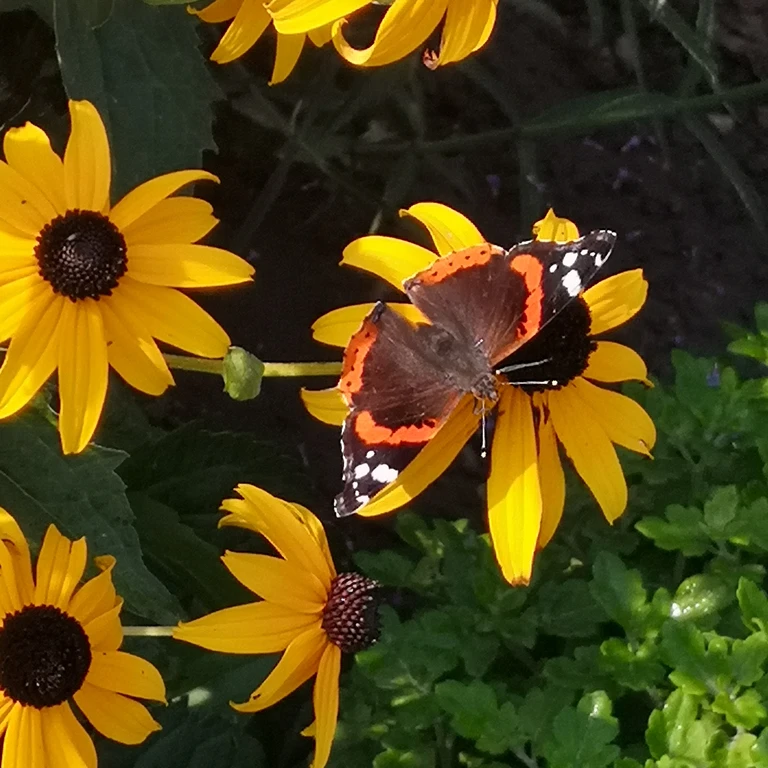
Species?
Vanessa atalanta
